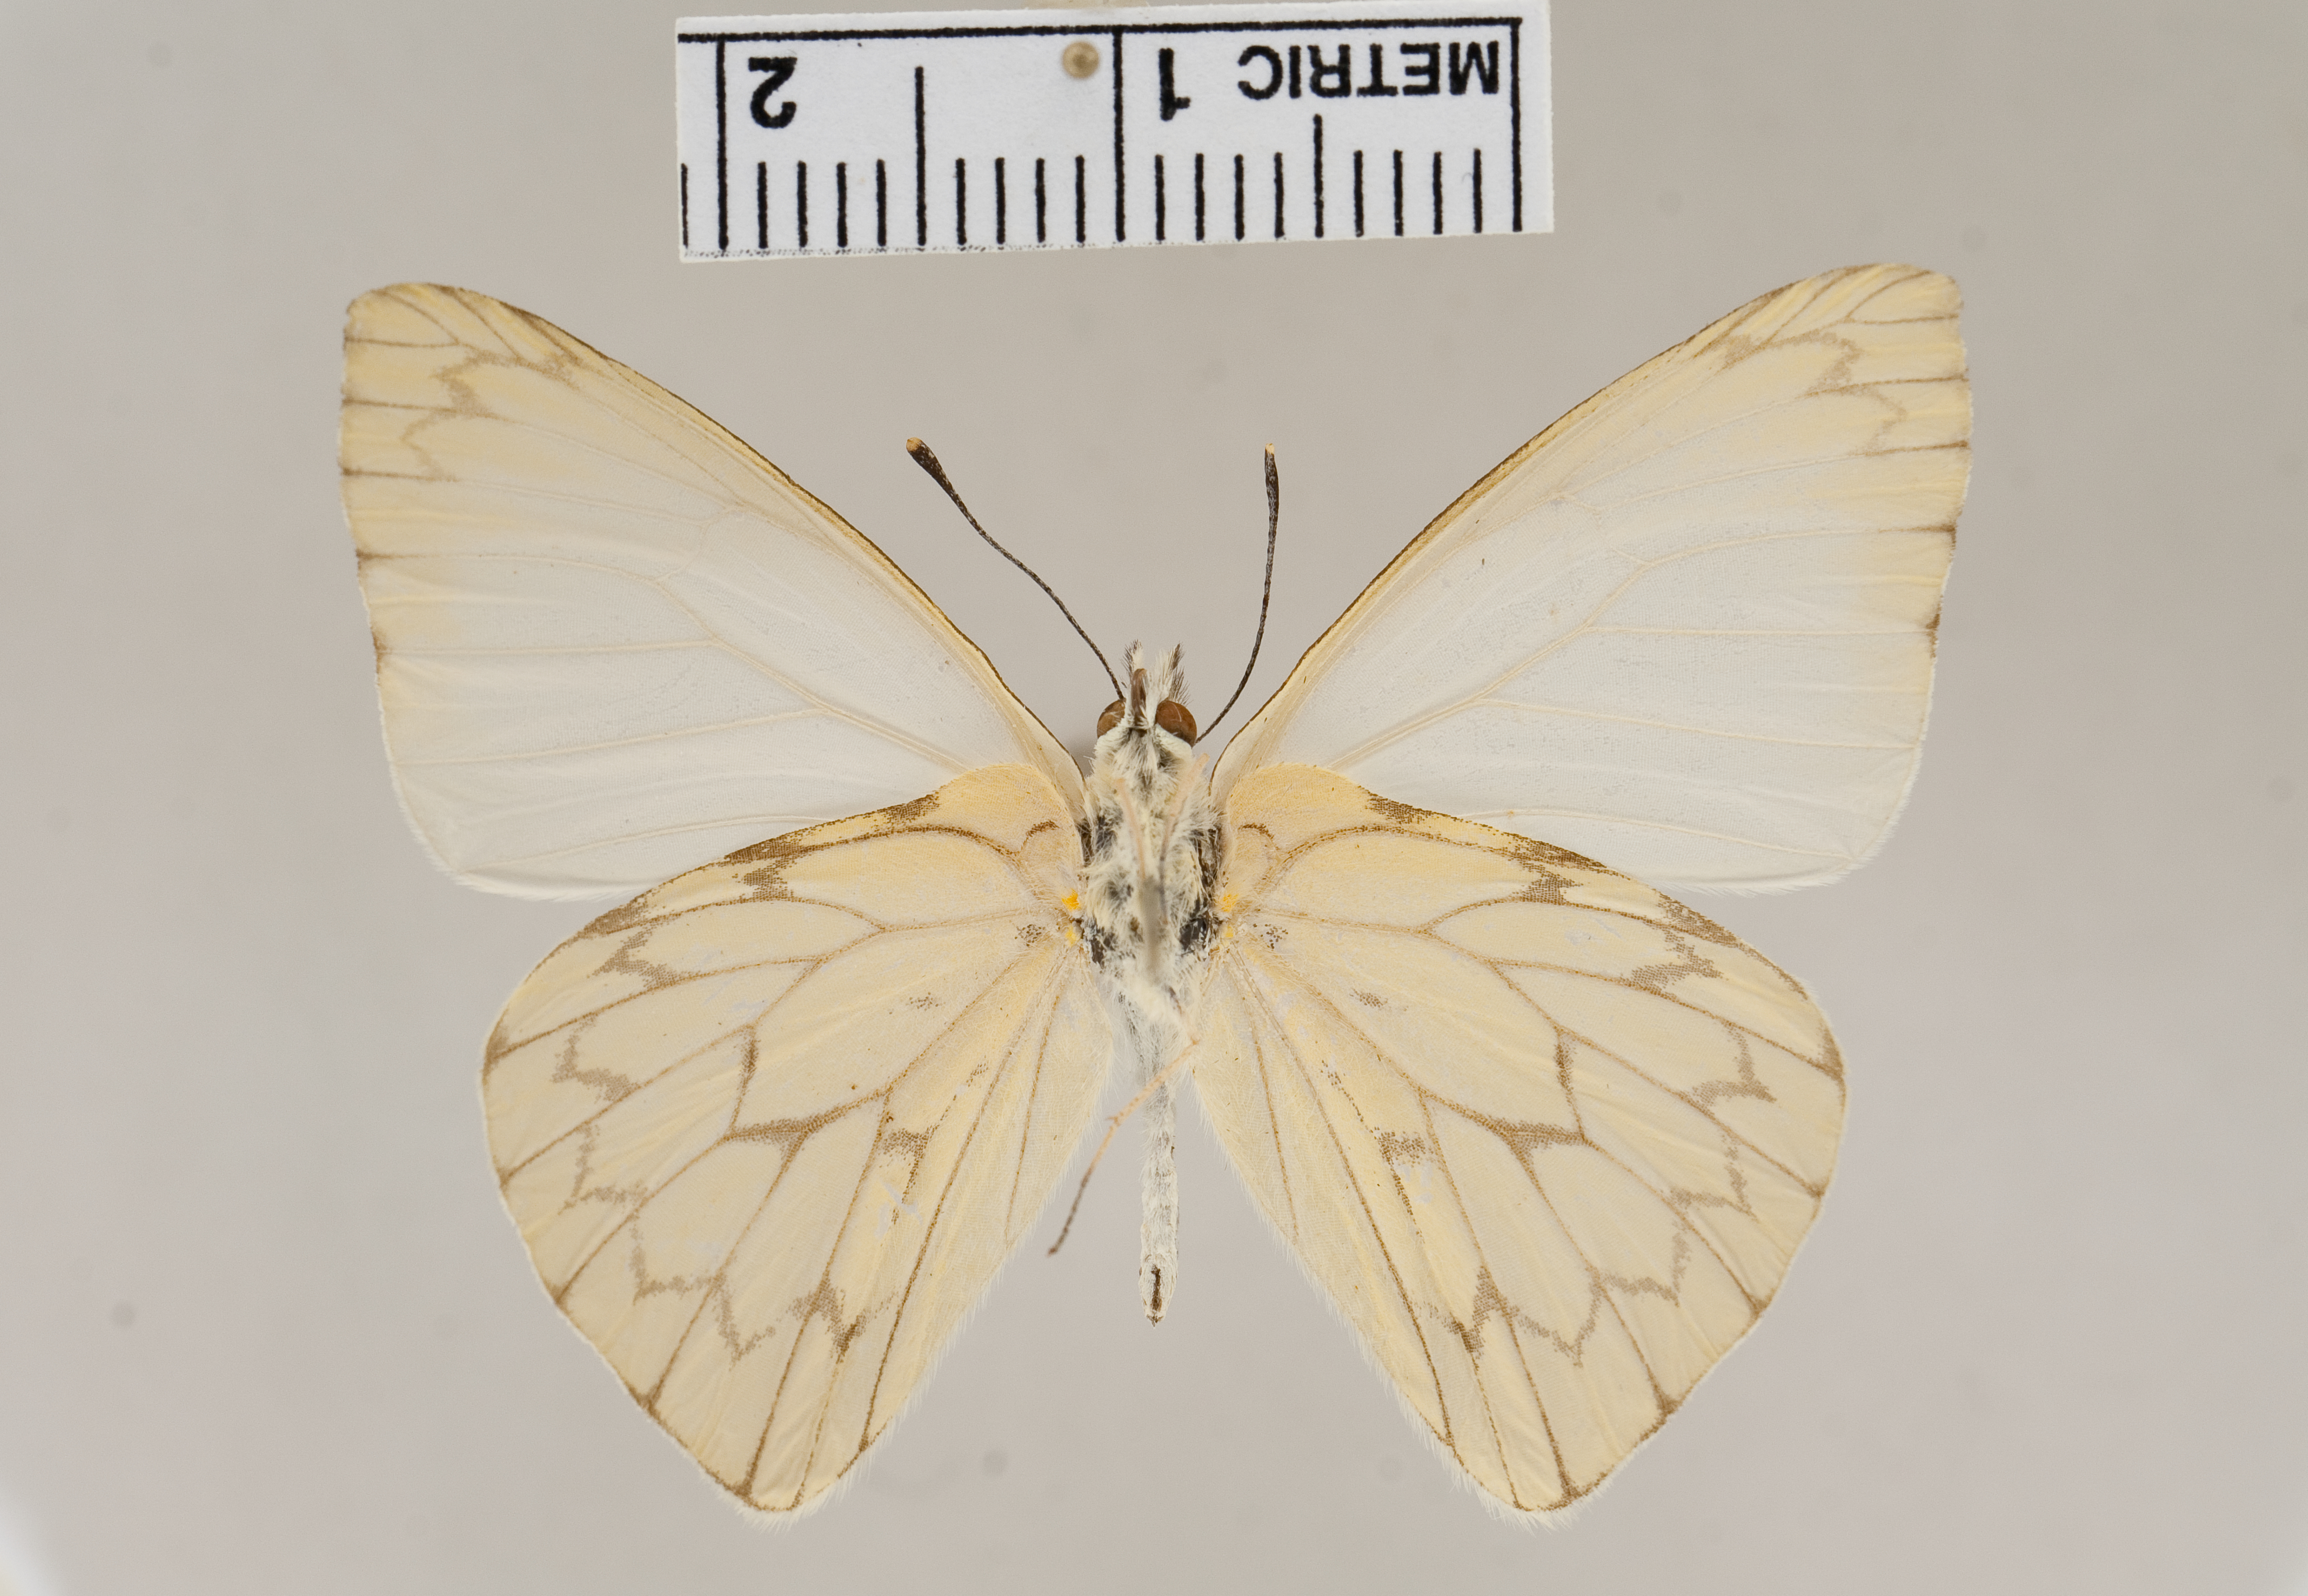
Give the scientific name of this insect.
Hesperocharis anguitia
